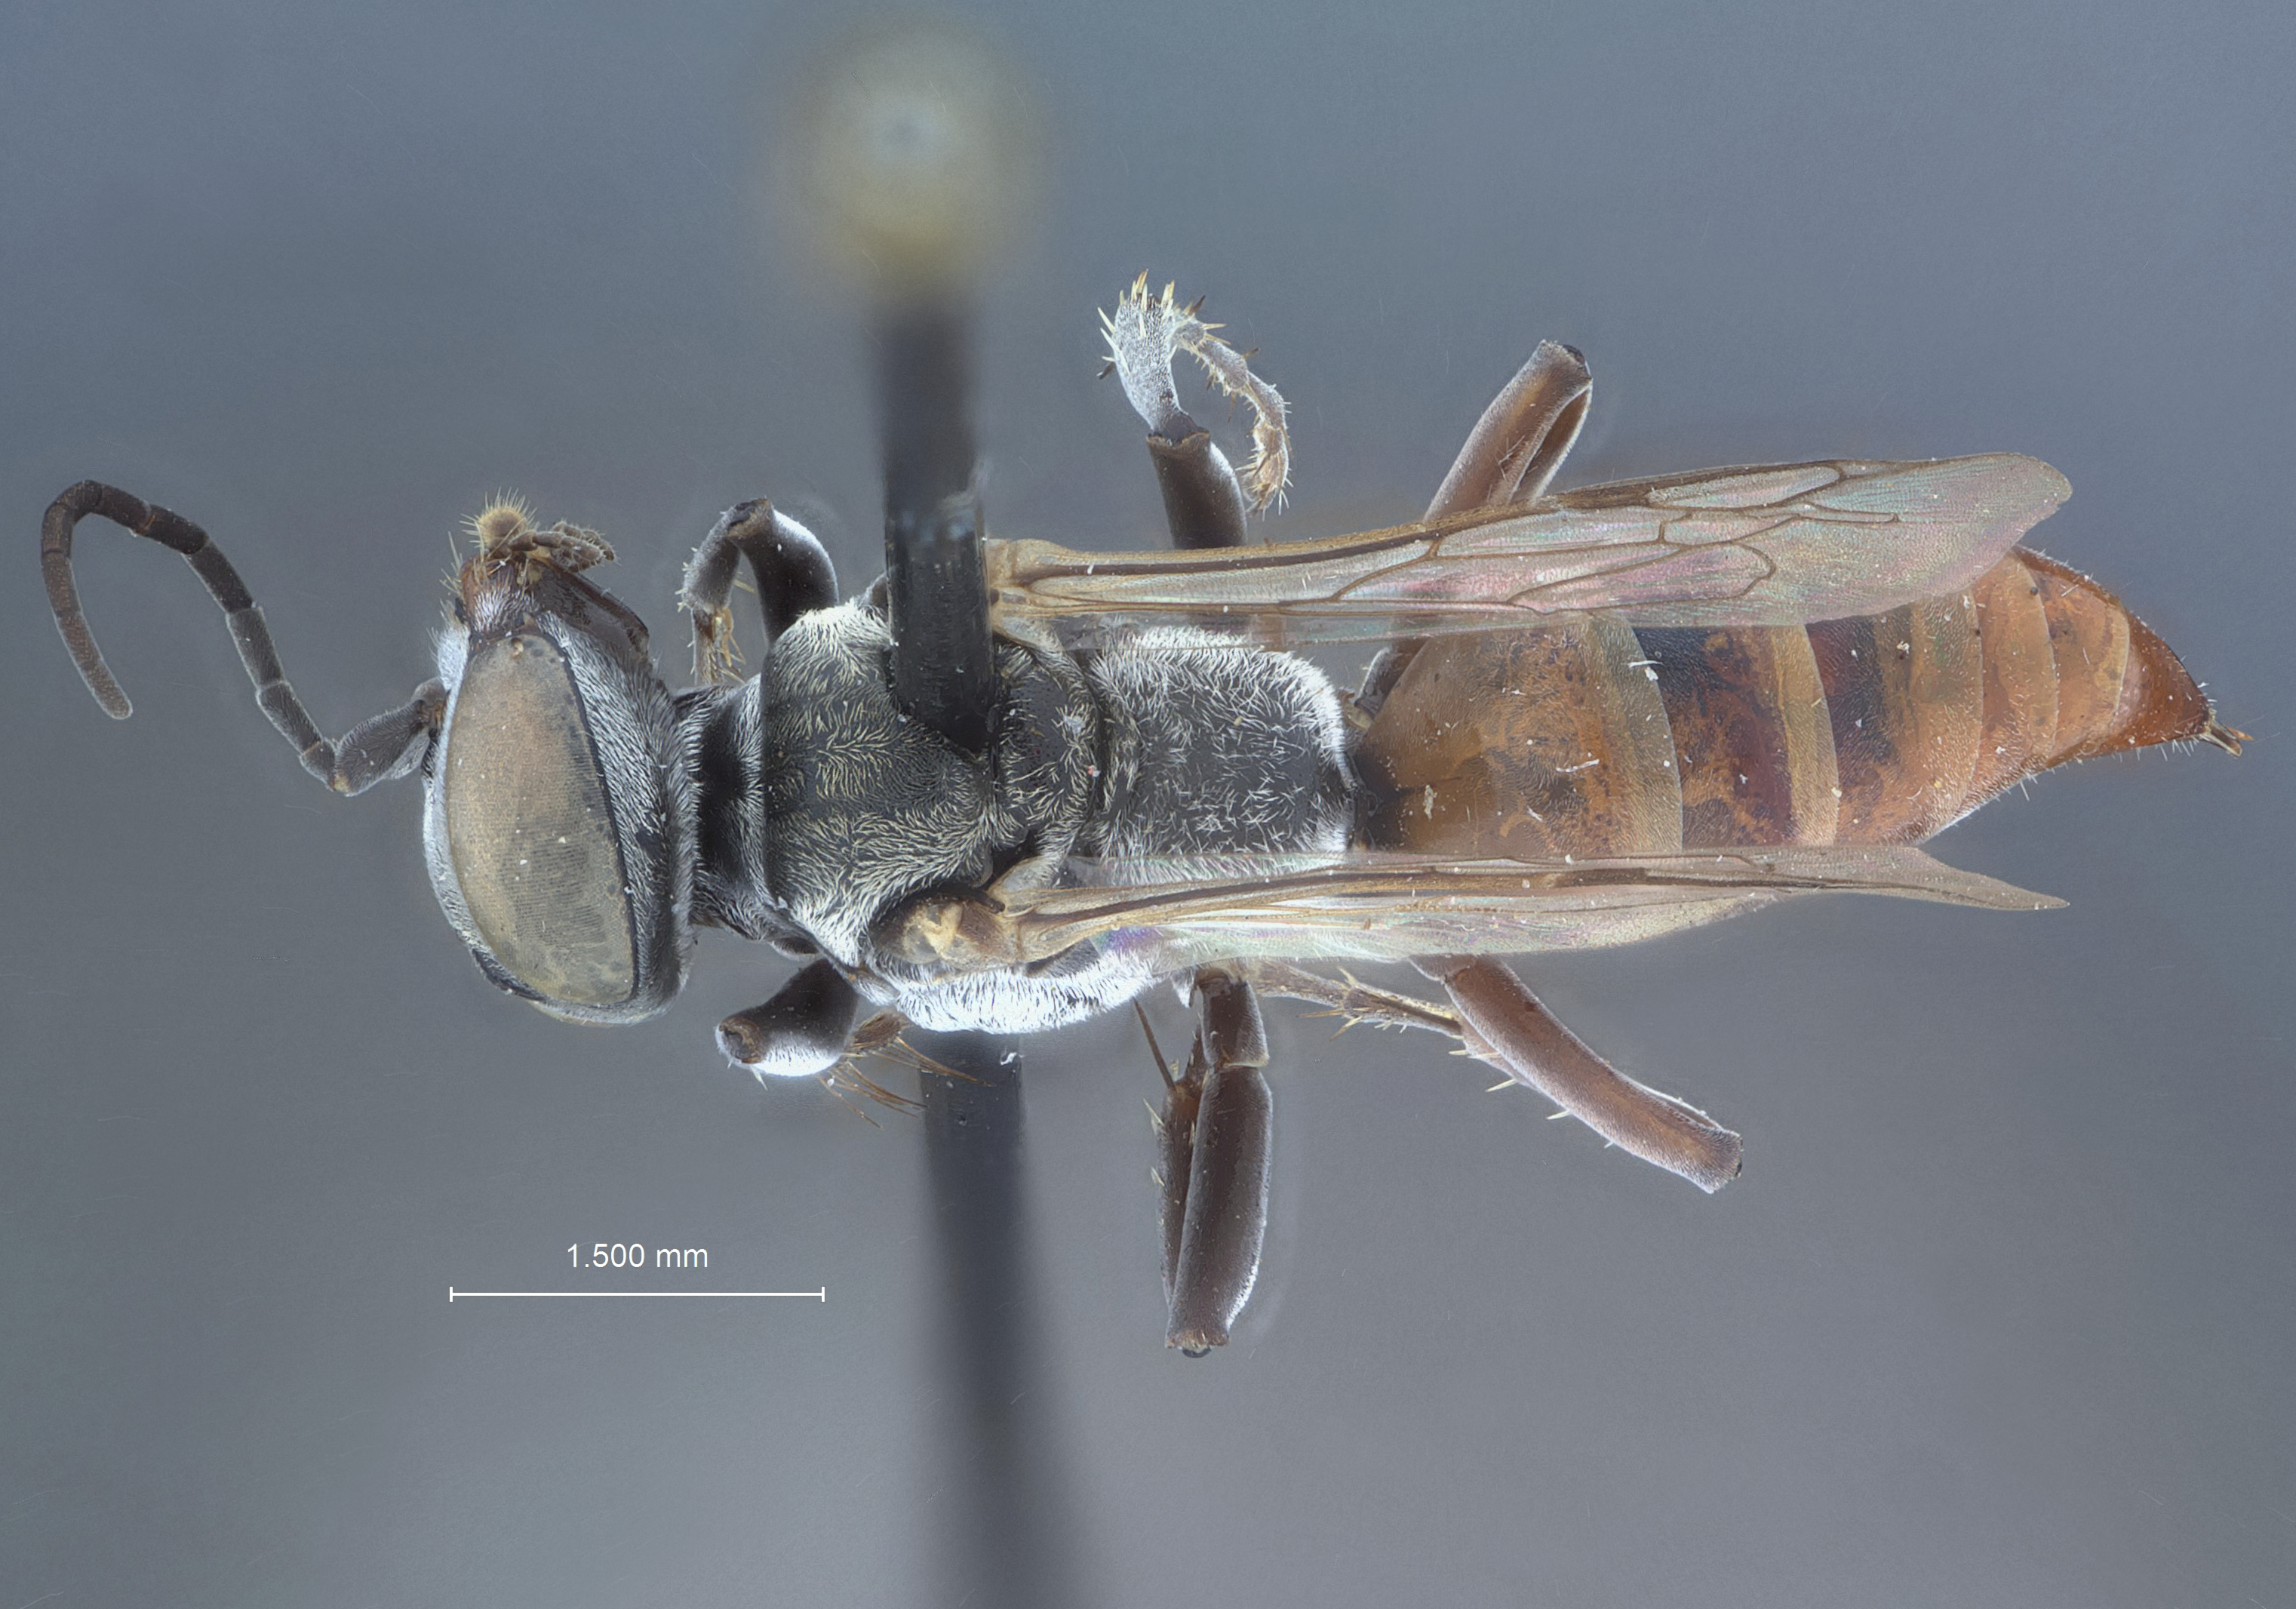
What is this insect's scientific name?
Tachysphex boharti
